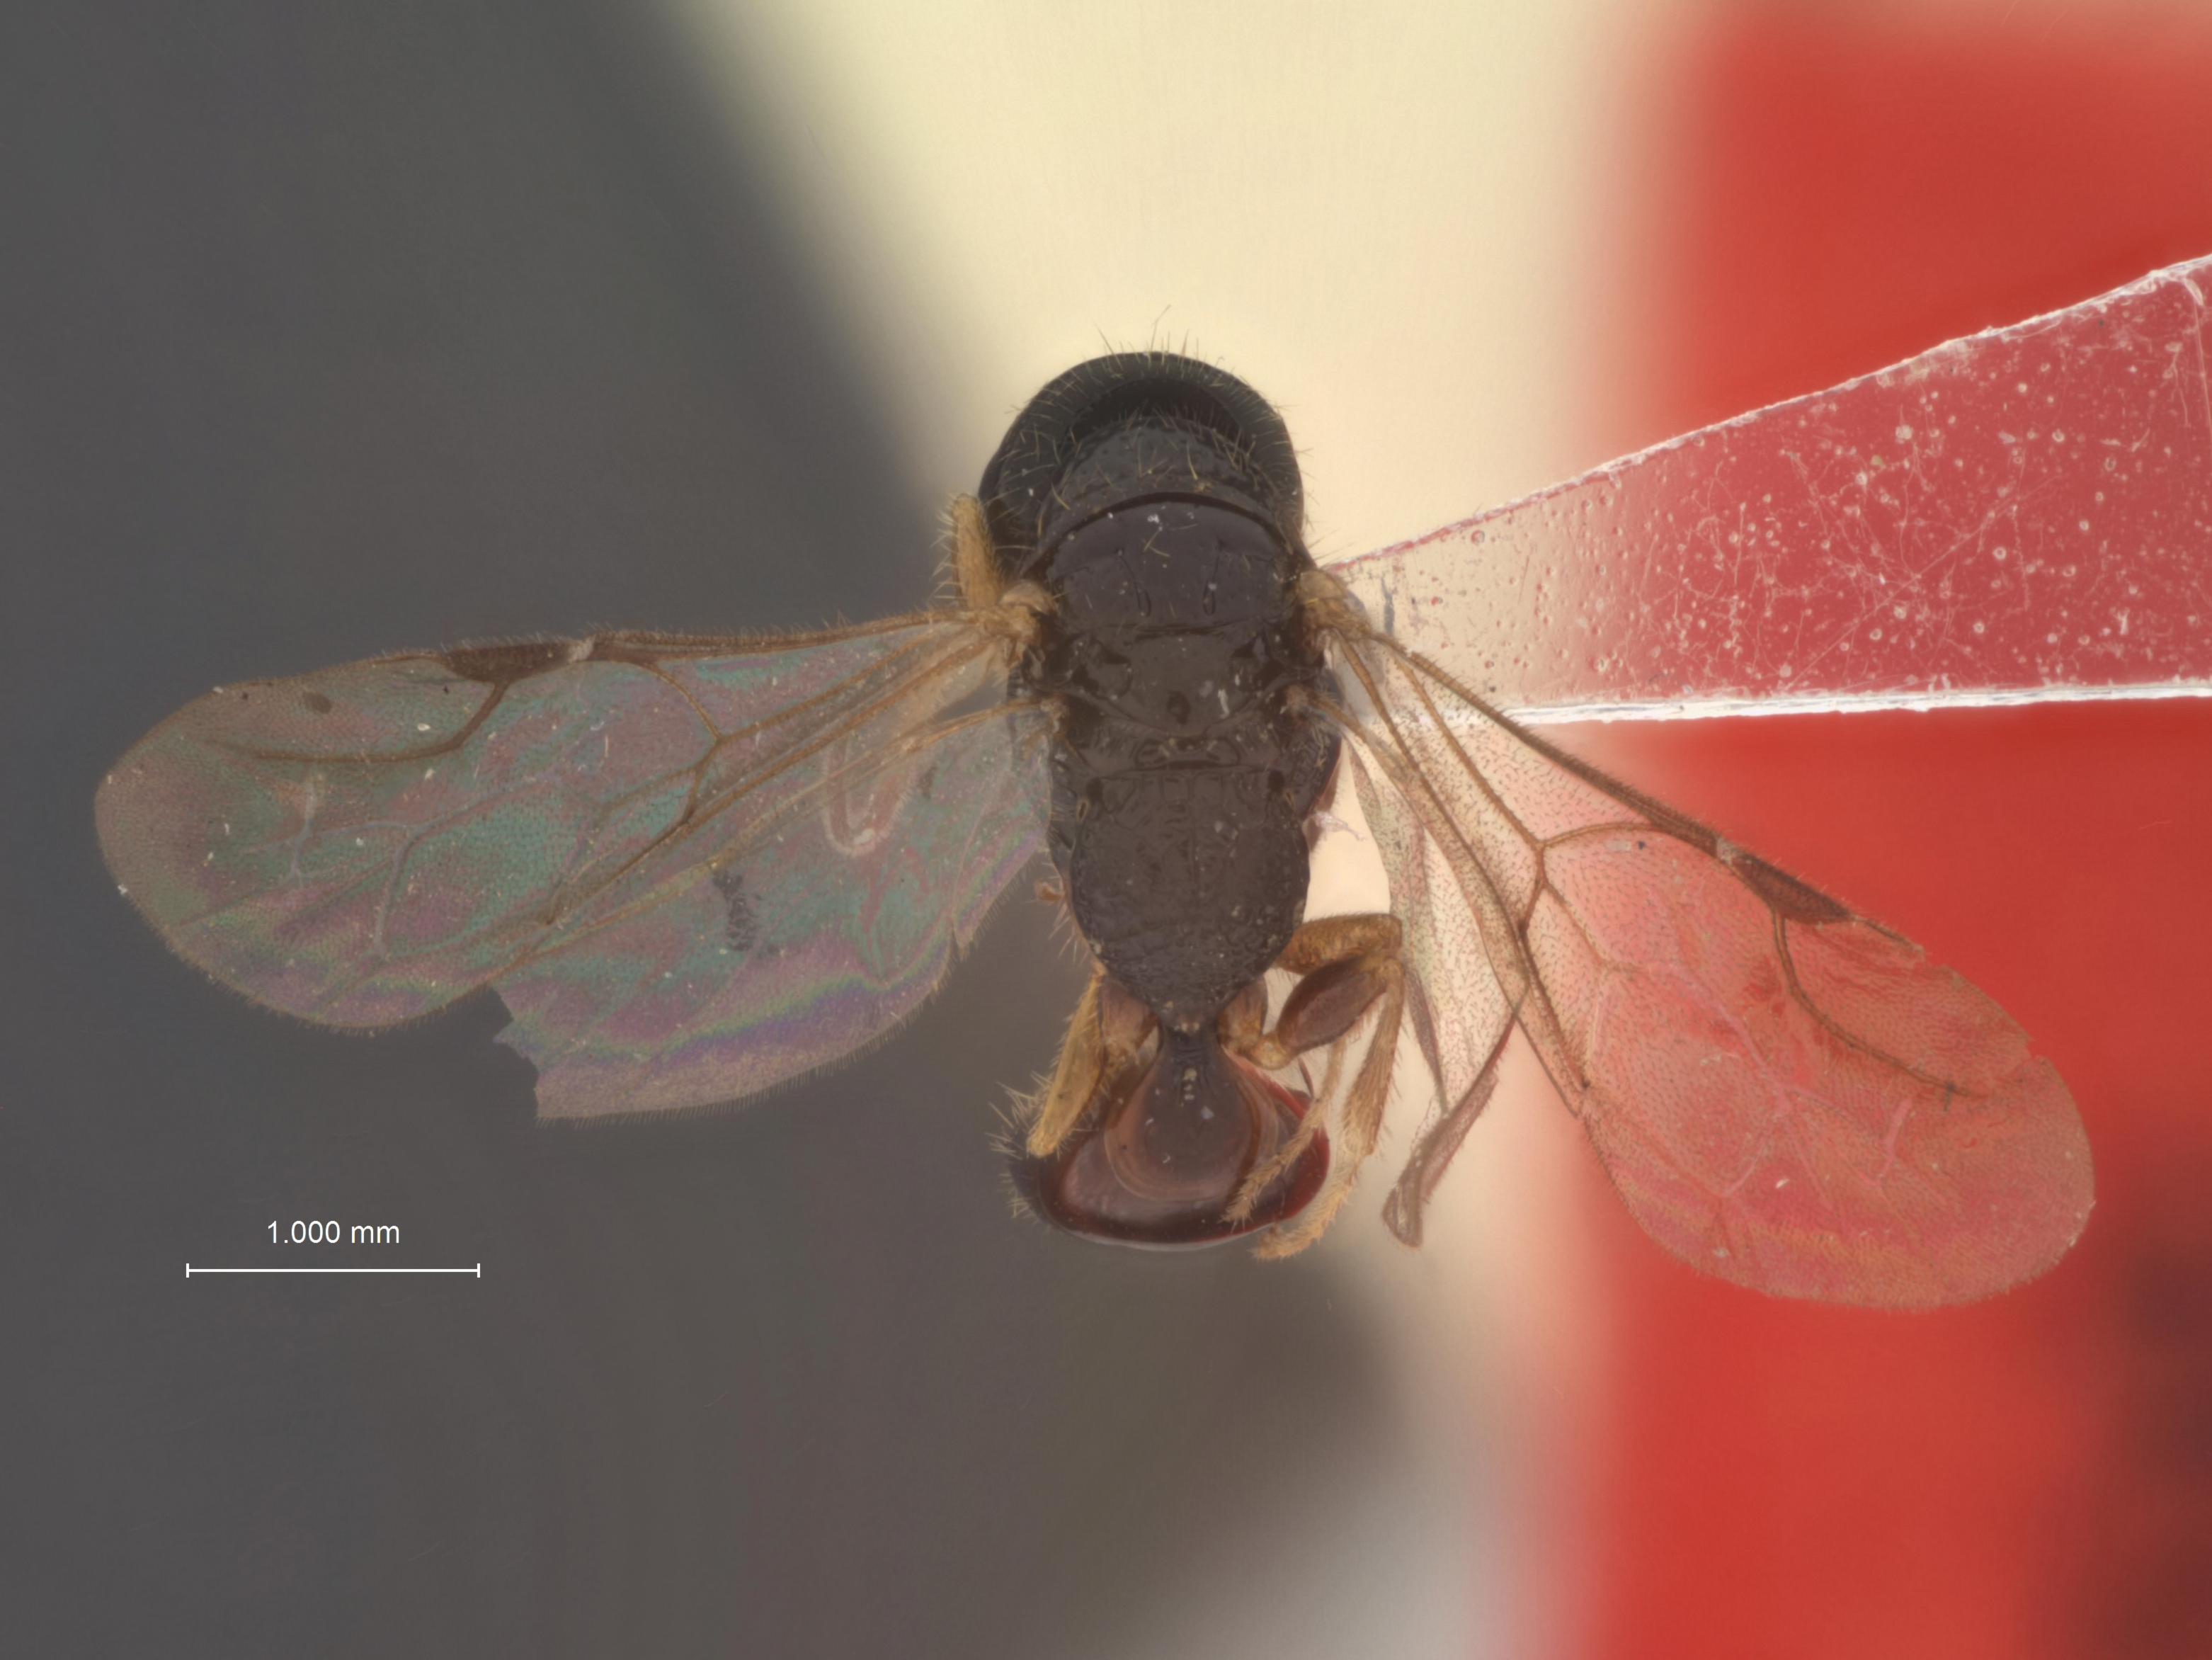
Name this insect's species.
Epyris tagala
